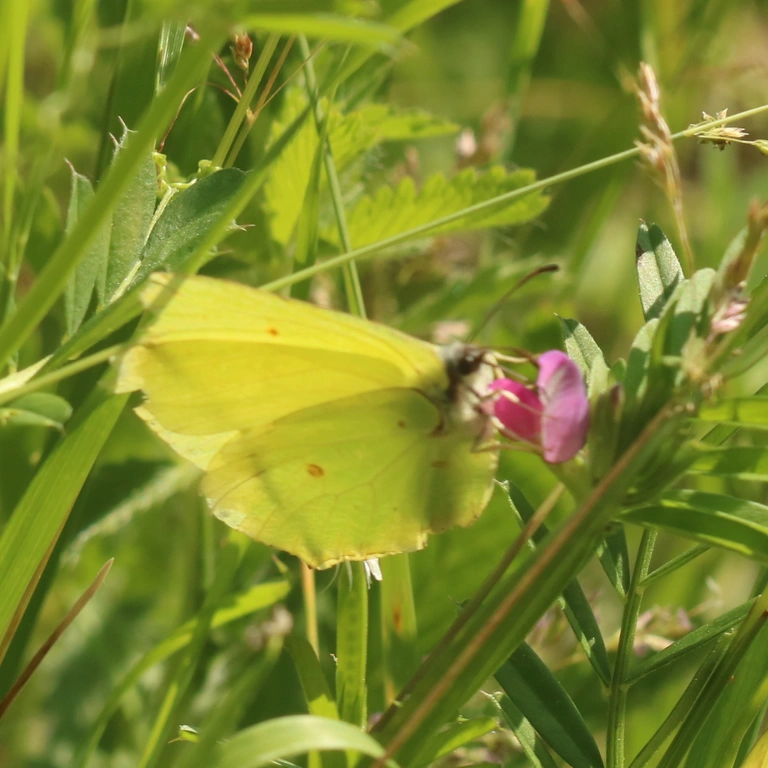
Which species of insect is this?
Gonepteryx rhamni
